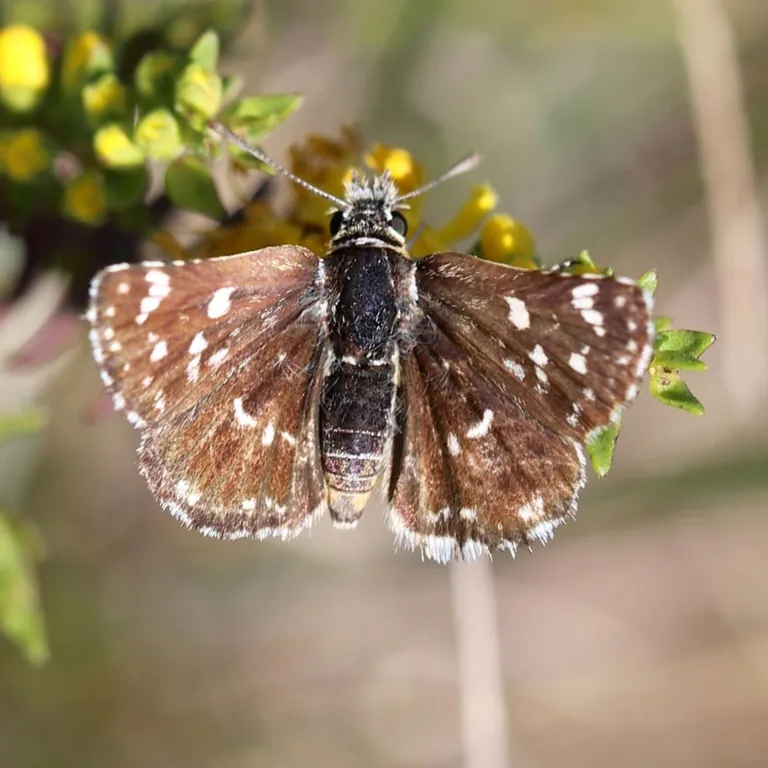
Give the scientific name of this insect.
Spialia sertorius
